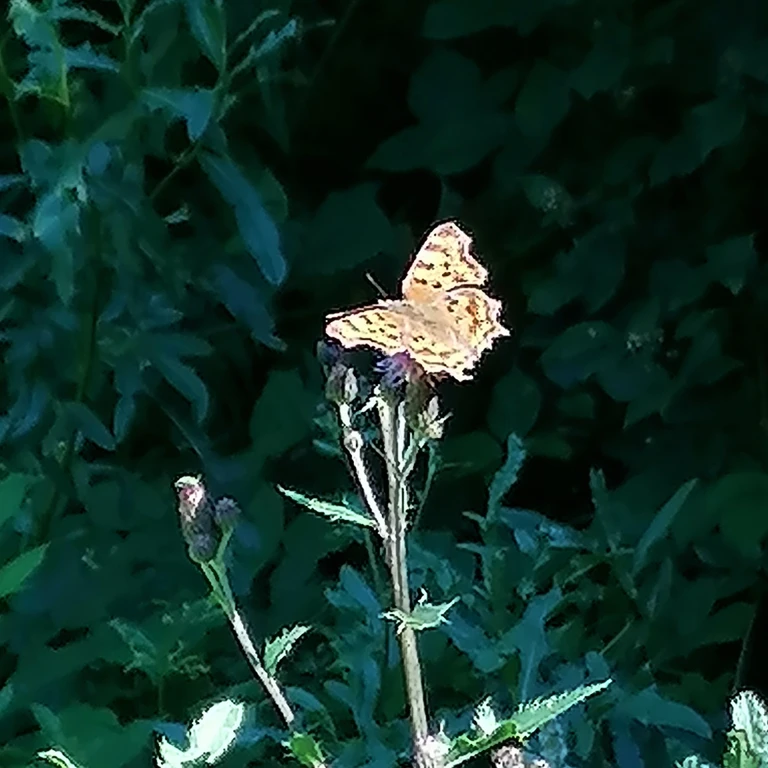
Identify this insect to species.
Polygonia c-album
